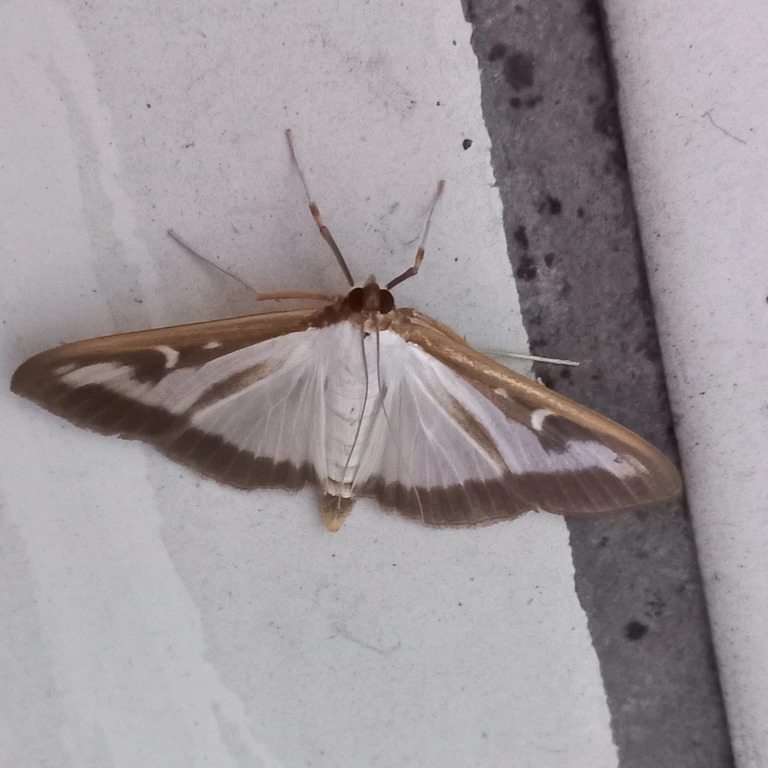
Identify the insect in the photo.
Cydalima perspectalis
